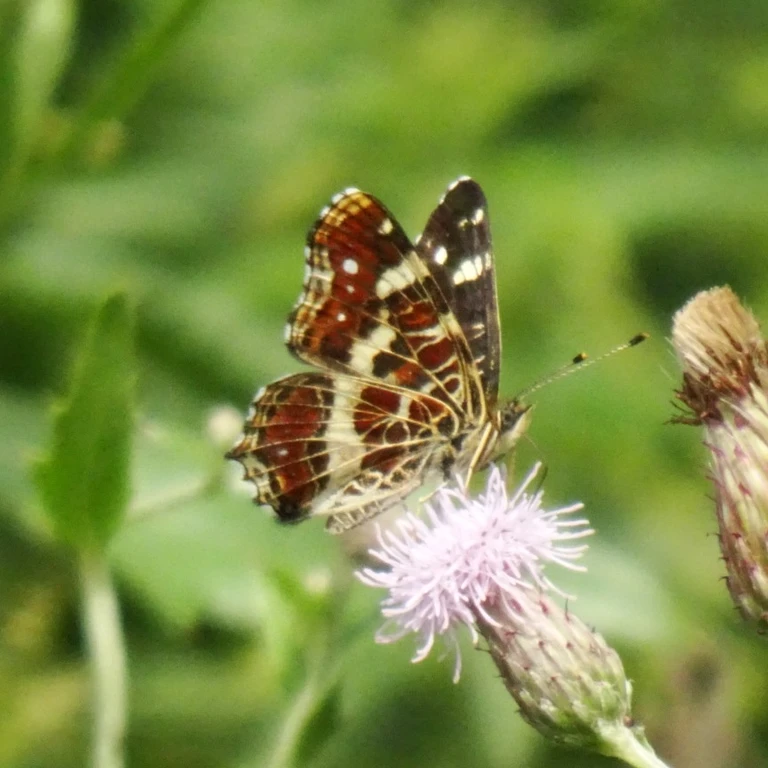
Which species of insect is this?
Araschnia levana
